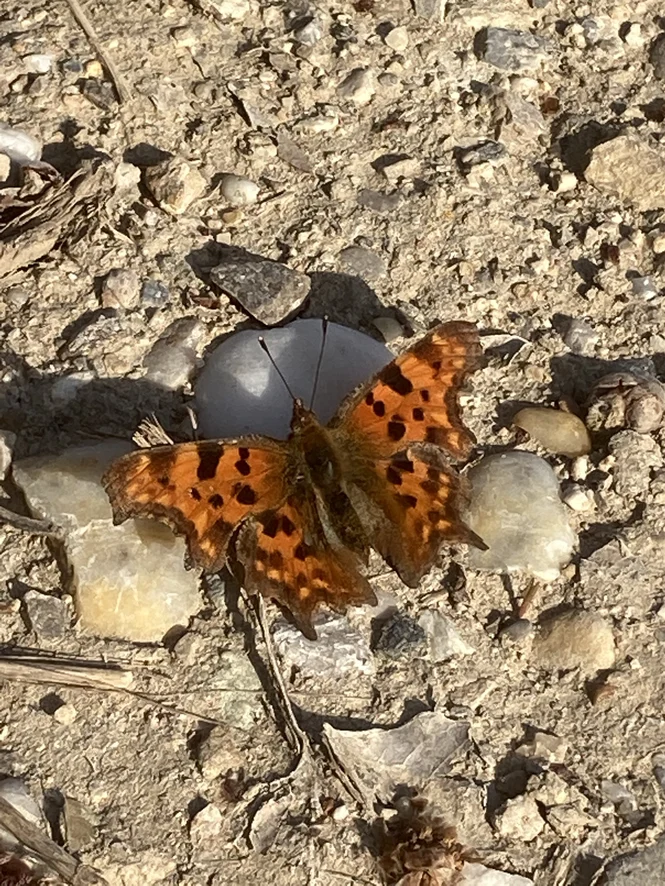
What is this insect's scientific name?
Polygonia c-album
